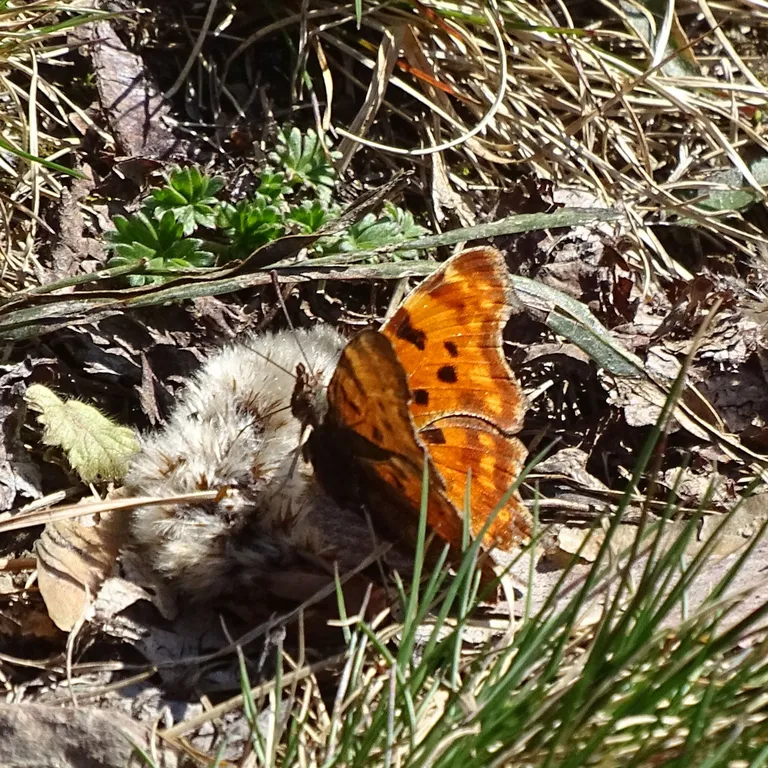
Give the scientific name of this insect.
Polygonia c-album
